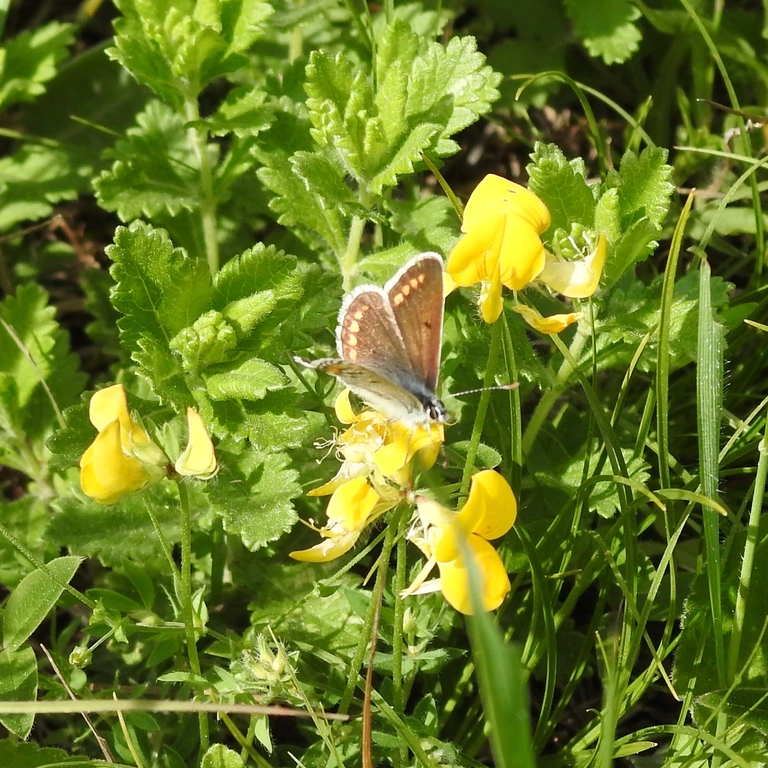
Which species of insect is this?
Aricia agestis/artaxerxes
